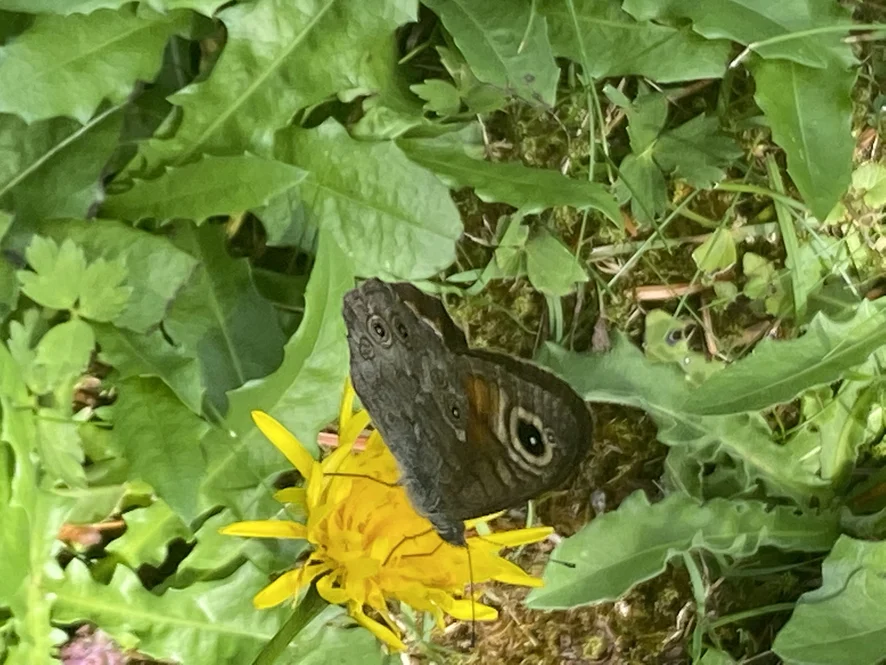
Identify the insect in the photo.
Lasiommata maera (also Pararge maera)
